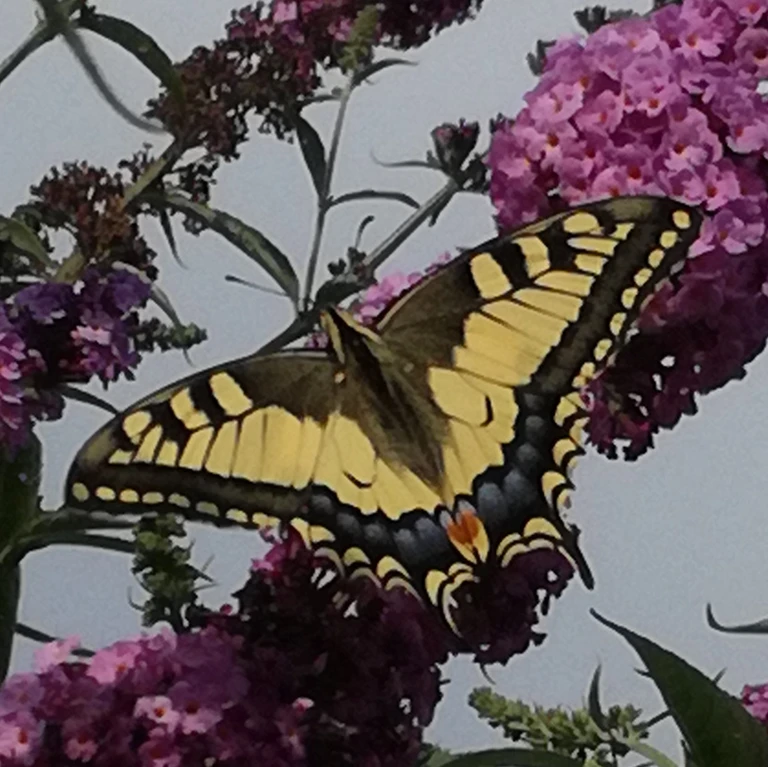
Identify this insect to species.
Papilio machaon
